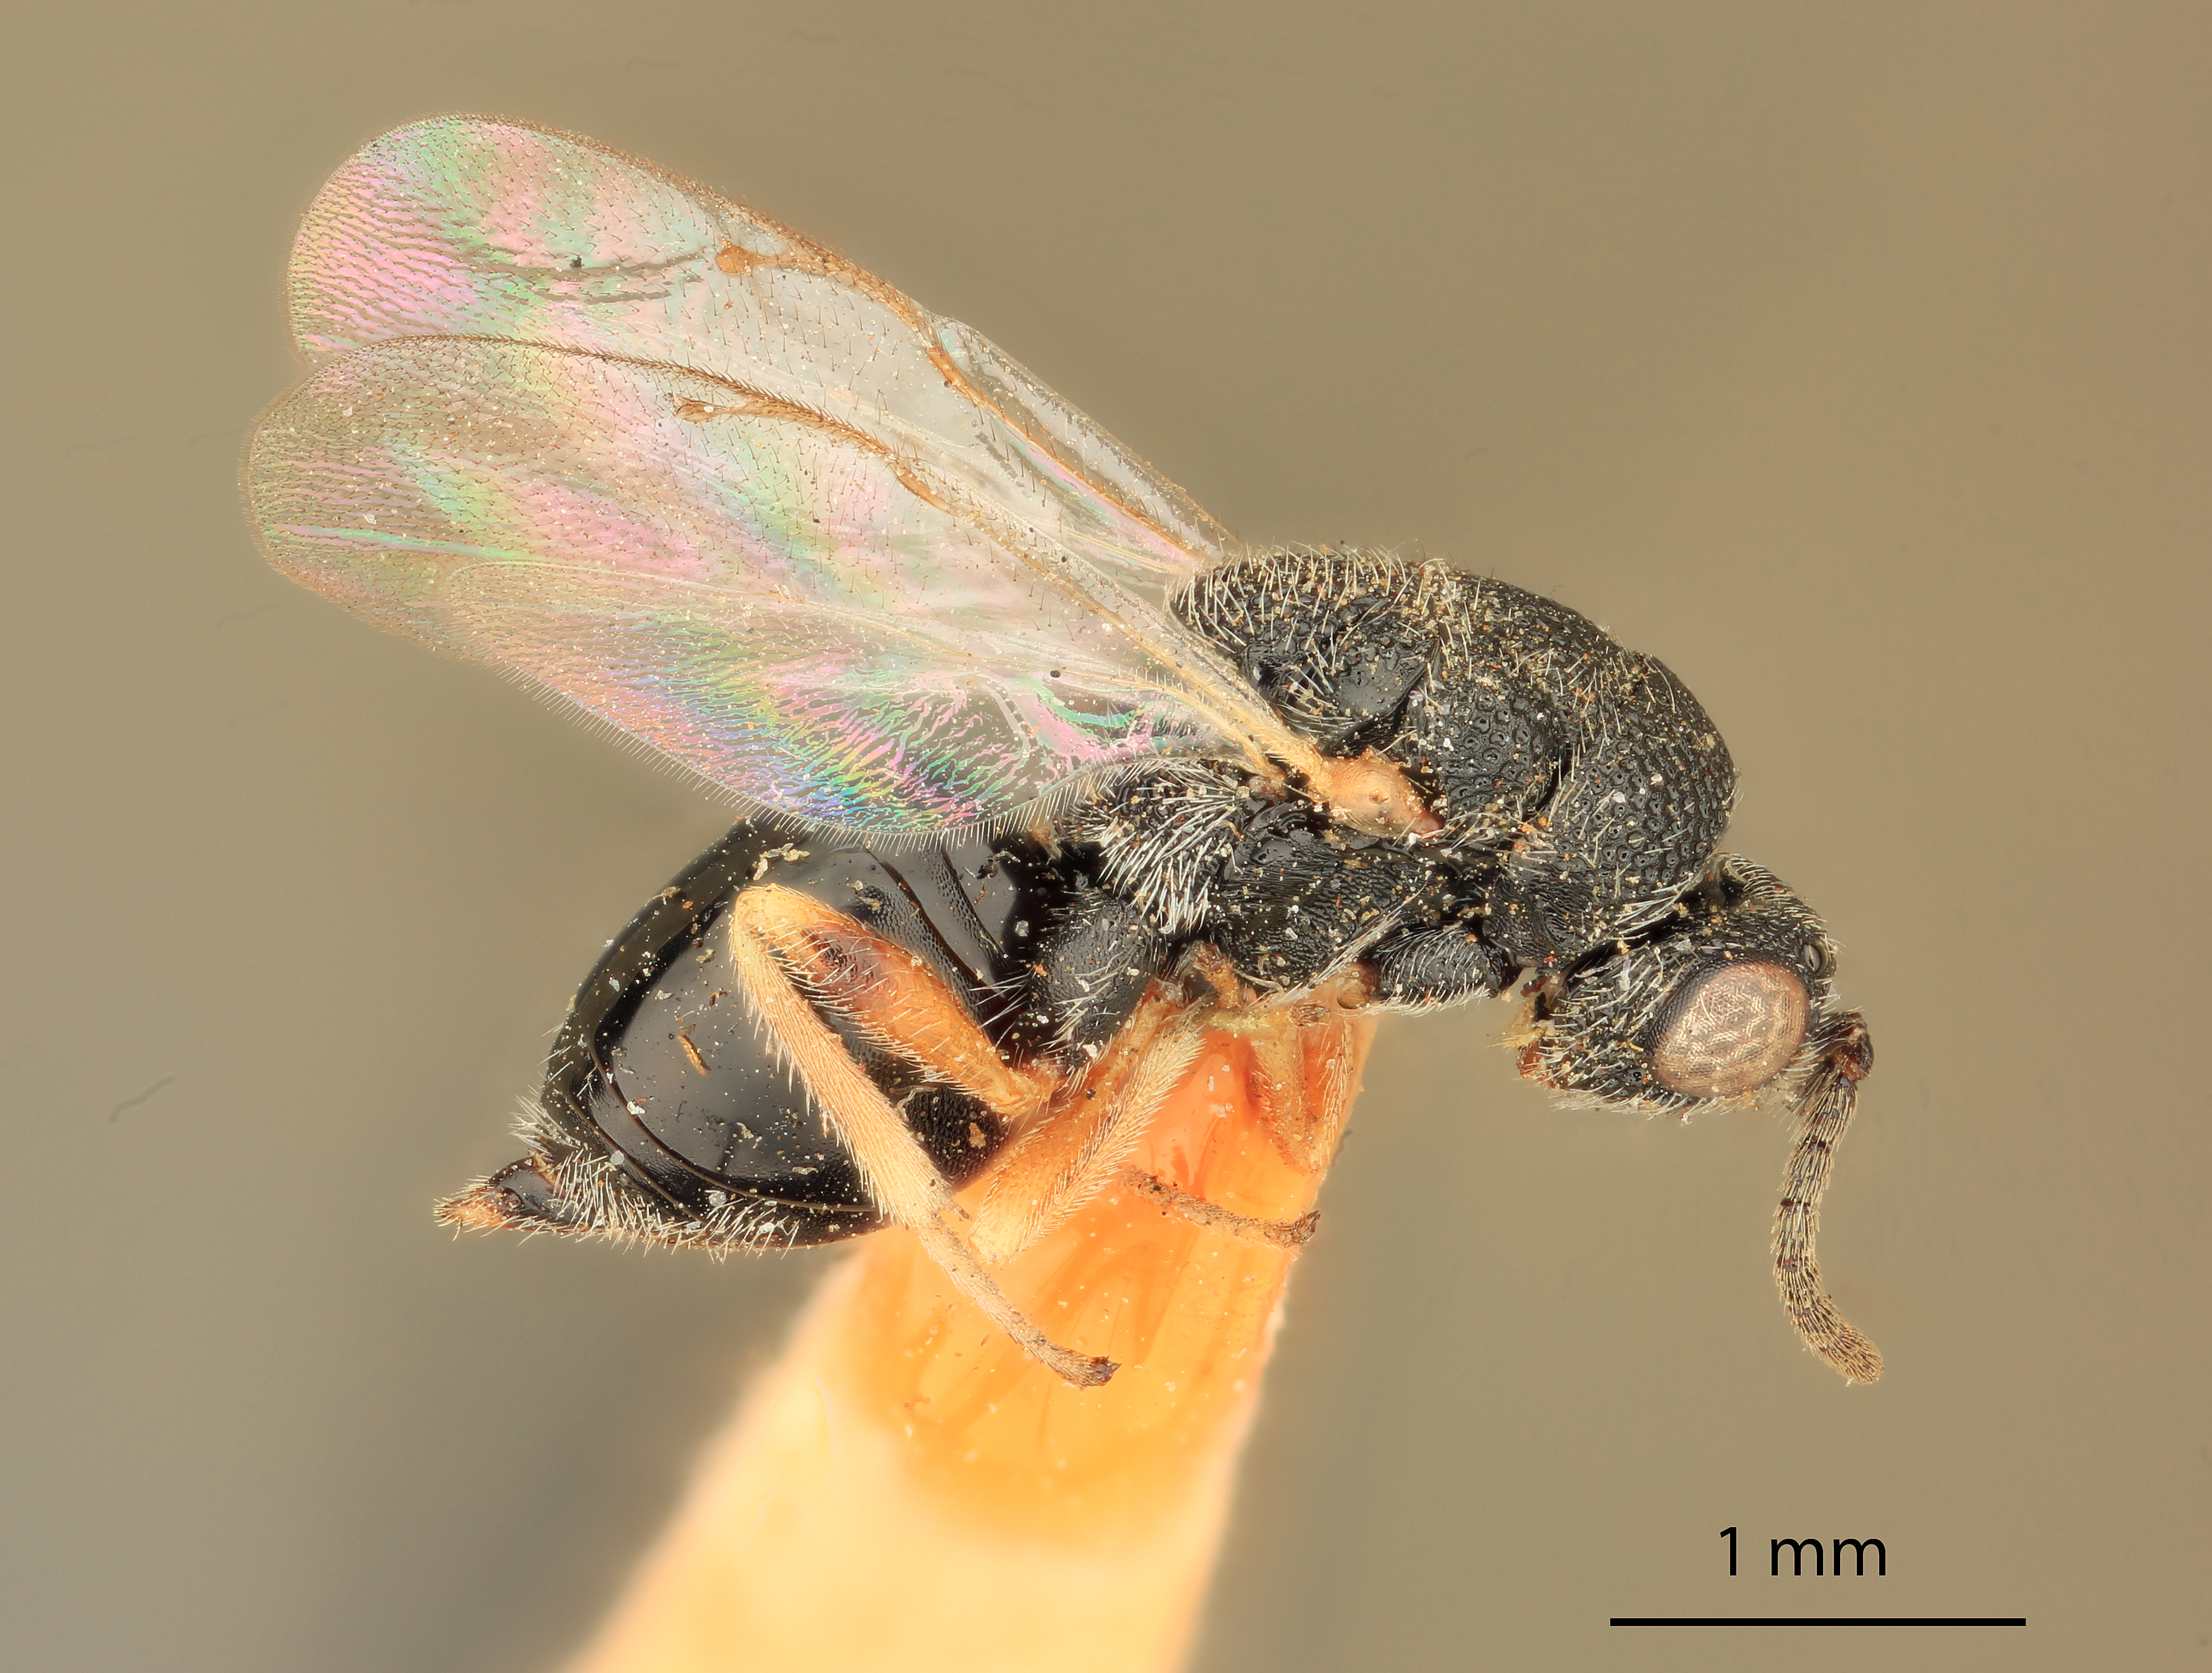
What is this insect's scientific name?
Eurytoma lata
